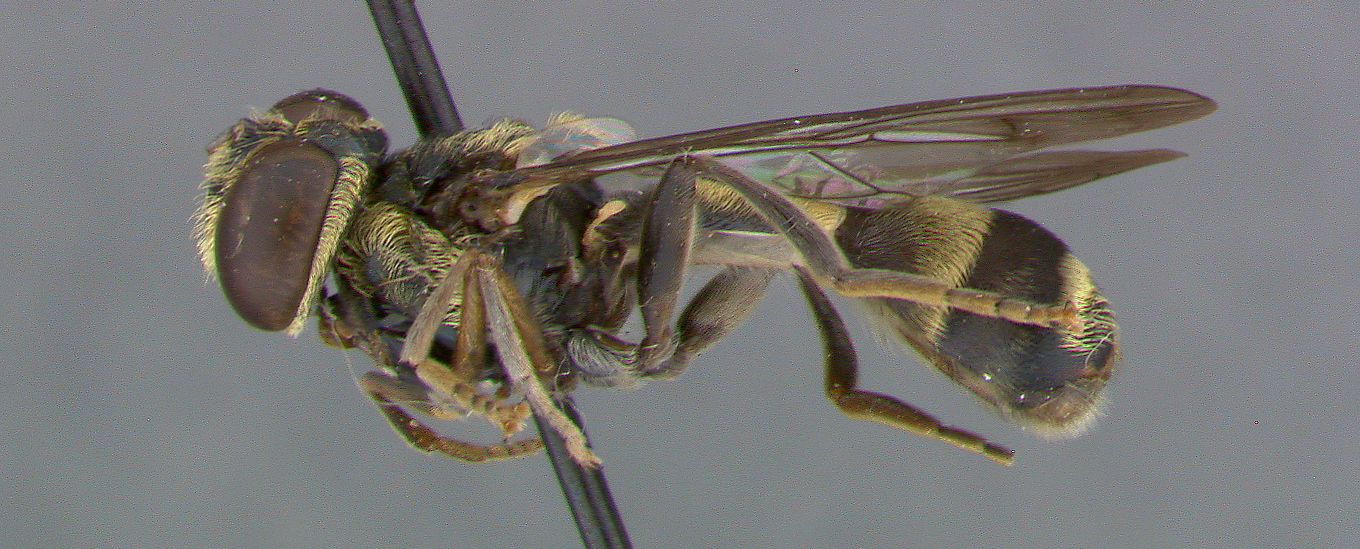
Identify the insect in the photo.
Microdon gloriosus
